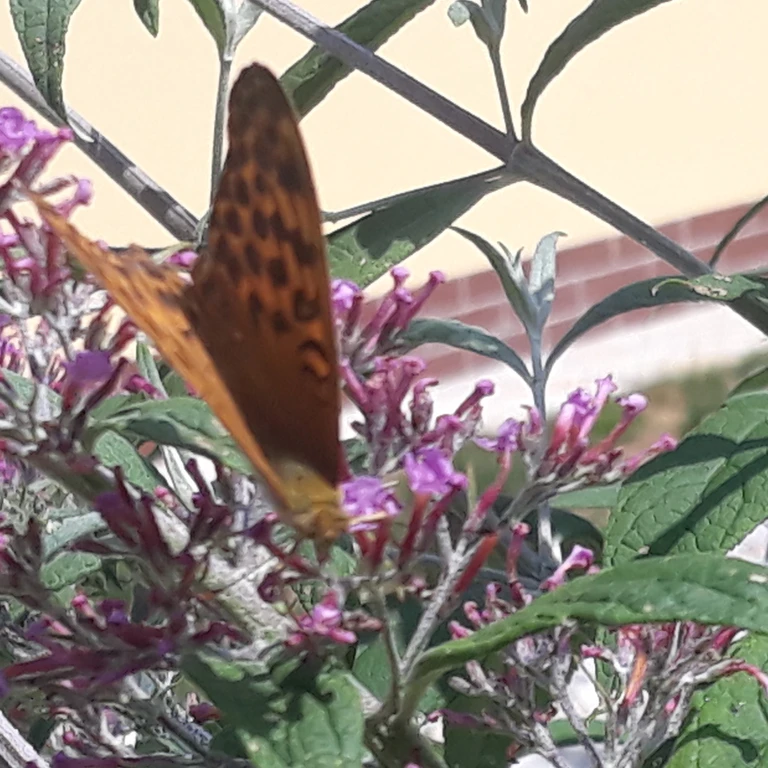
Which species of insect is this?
Argynnis paphia
